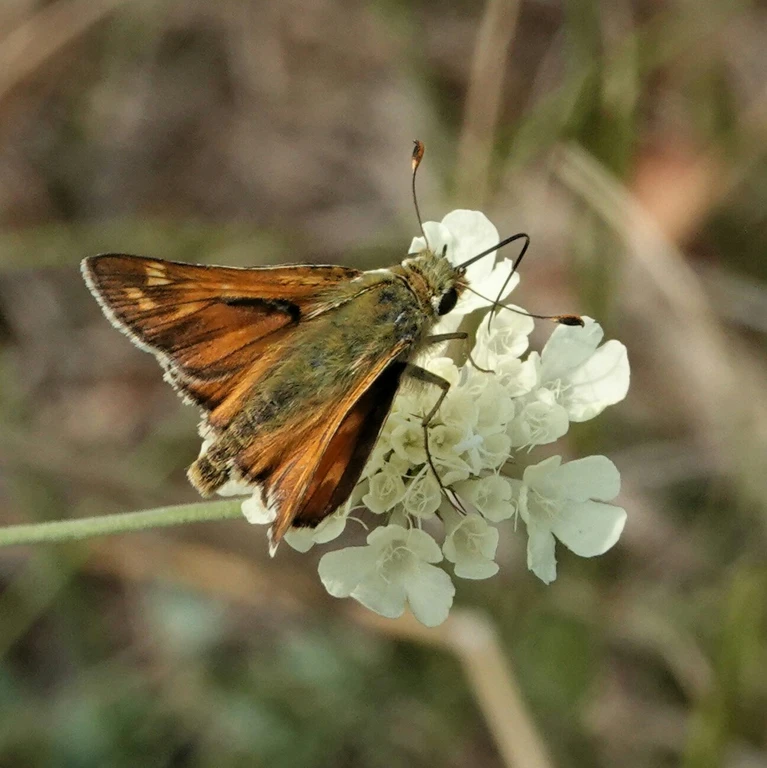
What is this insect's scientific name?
Hesperia comma
